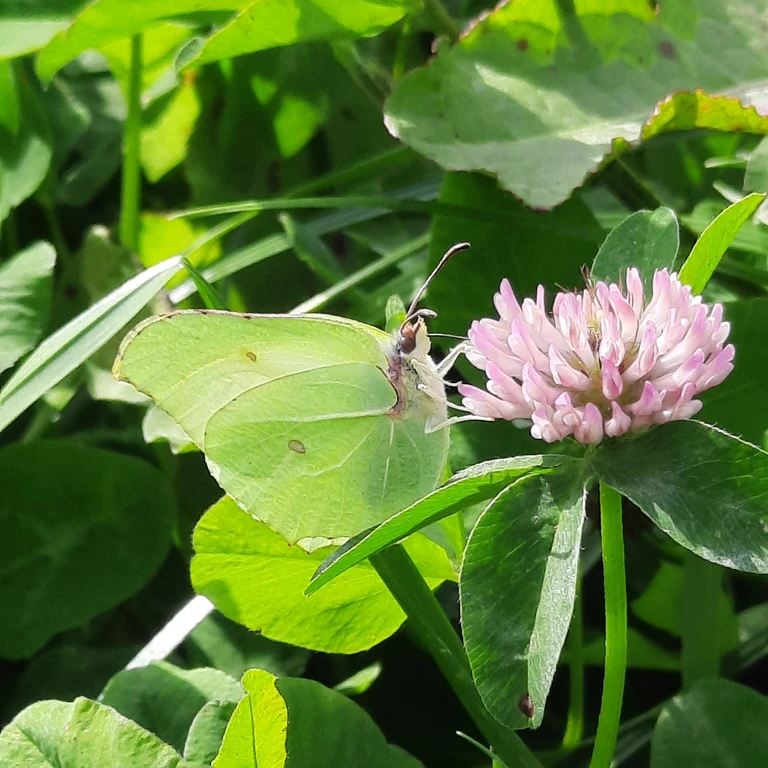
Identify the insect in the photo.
Gonepteryx rhamni
